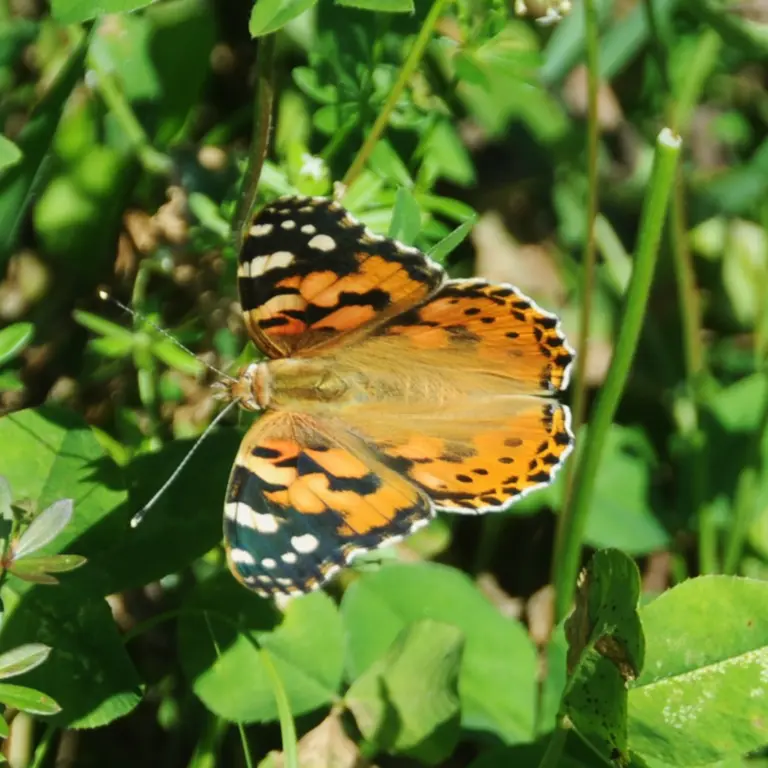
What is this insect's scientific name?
Vanessa cardui
